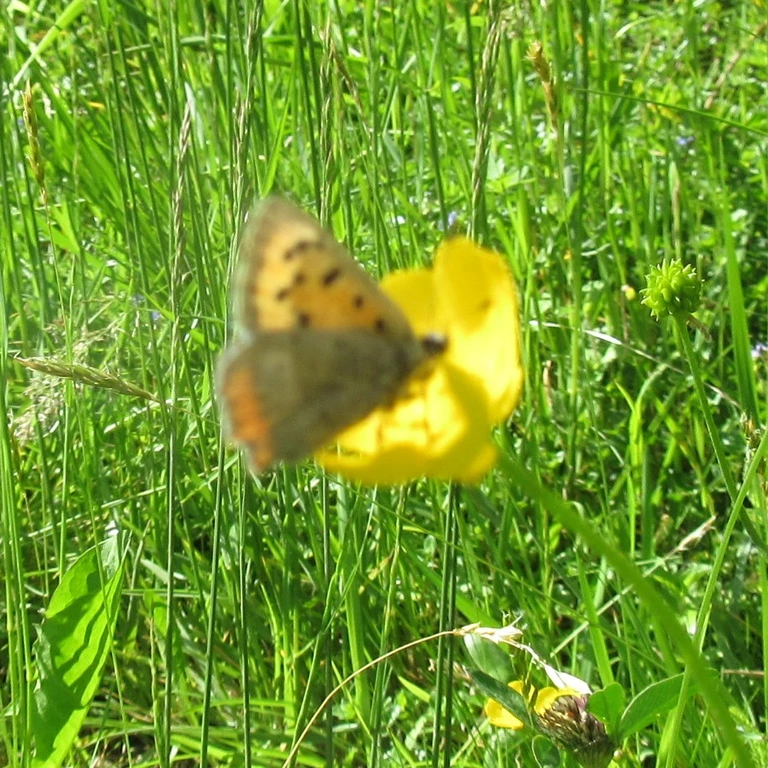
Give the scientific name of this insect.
Lycaena phlaeas
